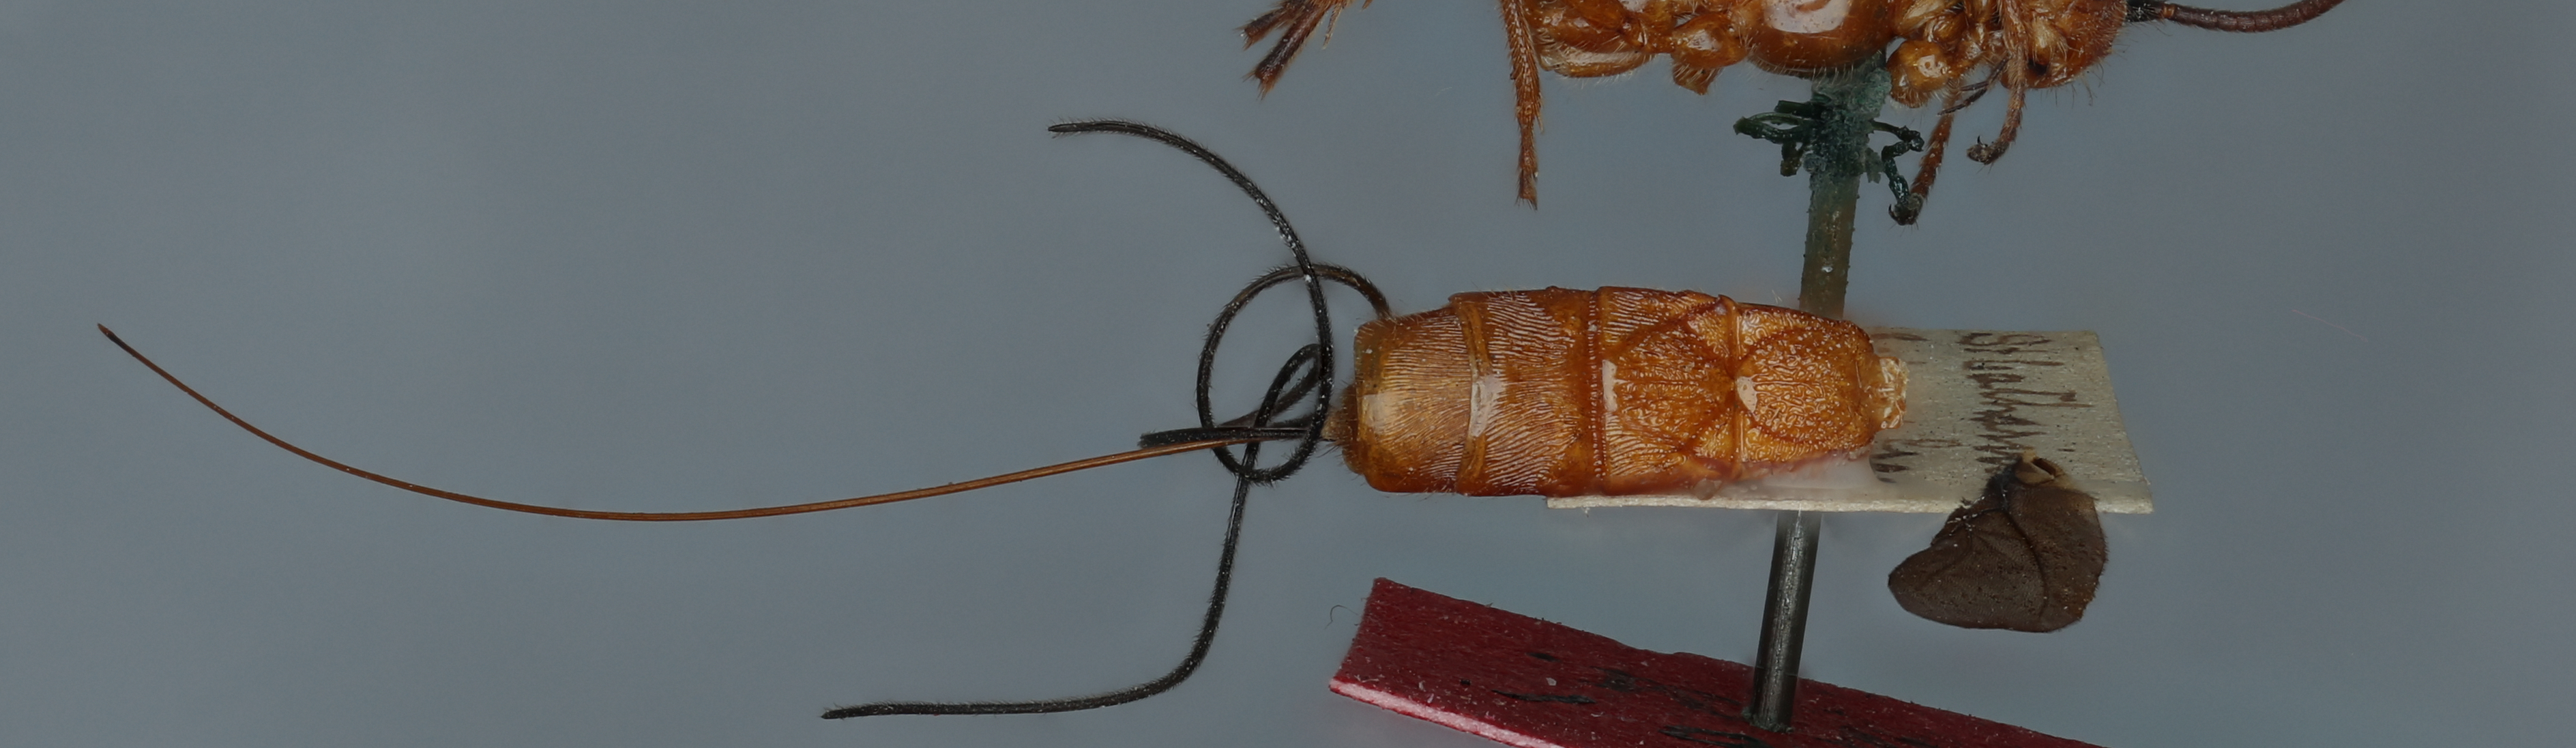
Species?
Bracon schwarzii
